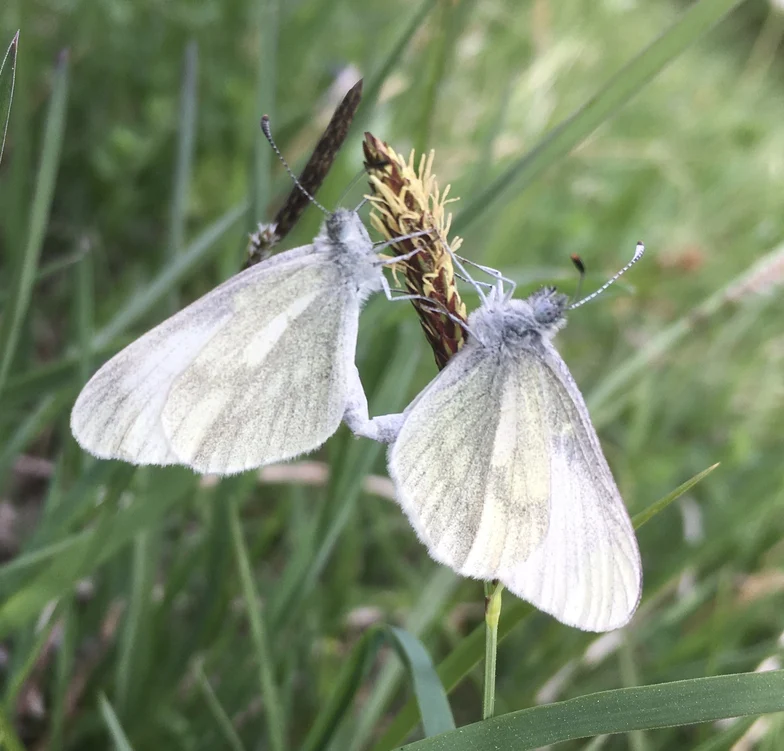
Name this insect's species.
Leptidea sinapis/juvernica
